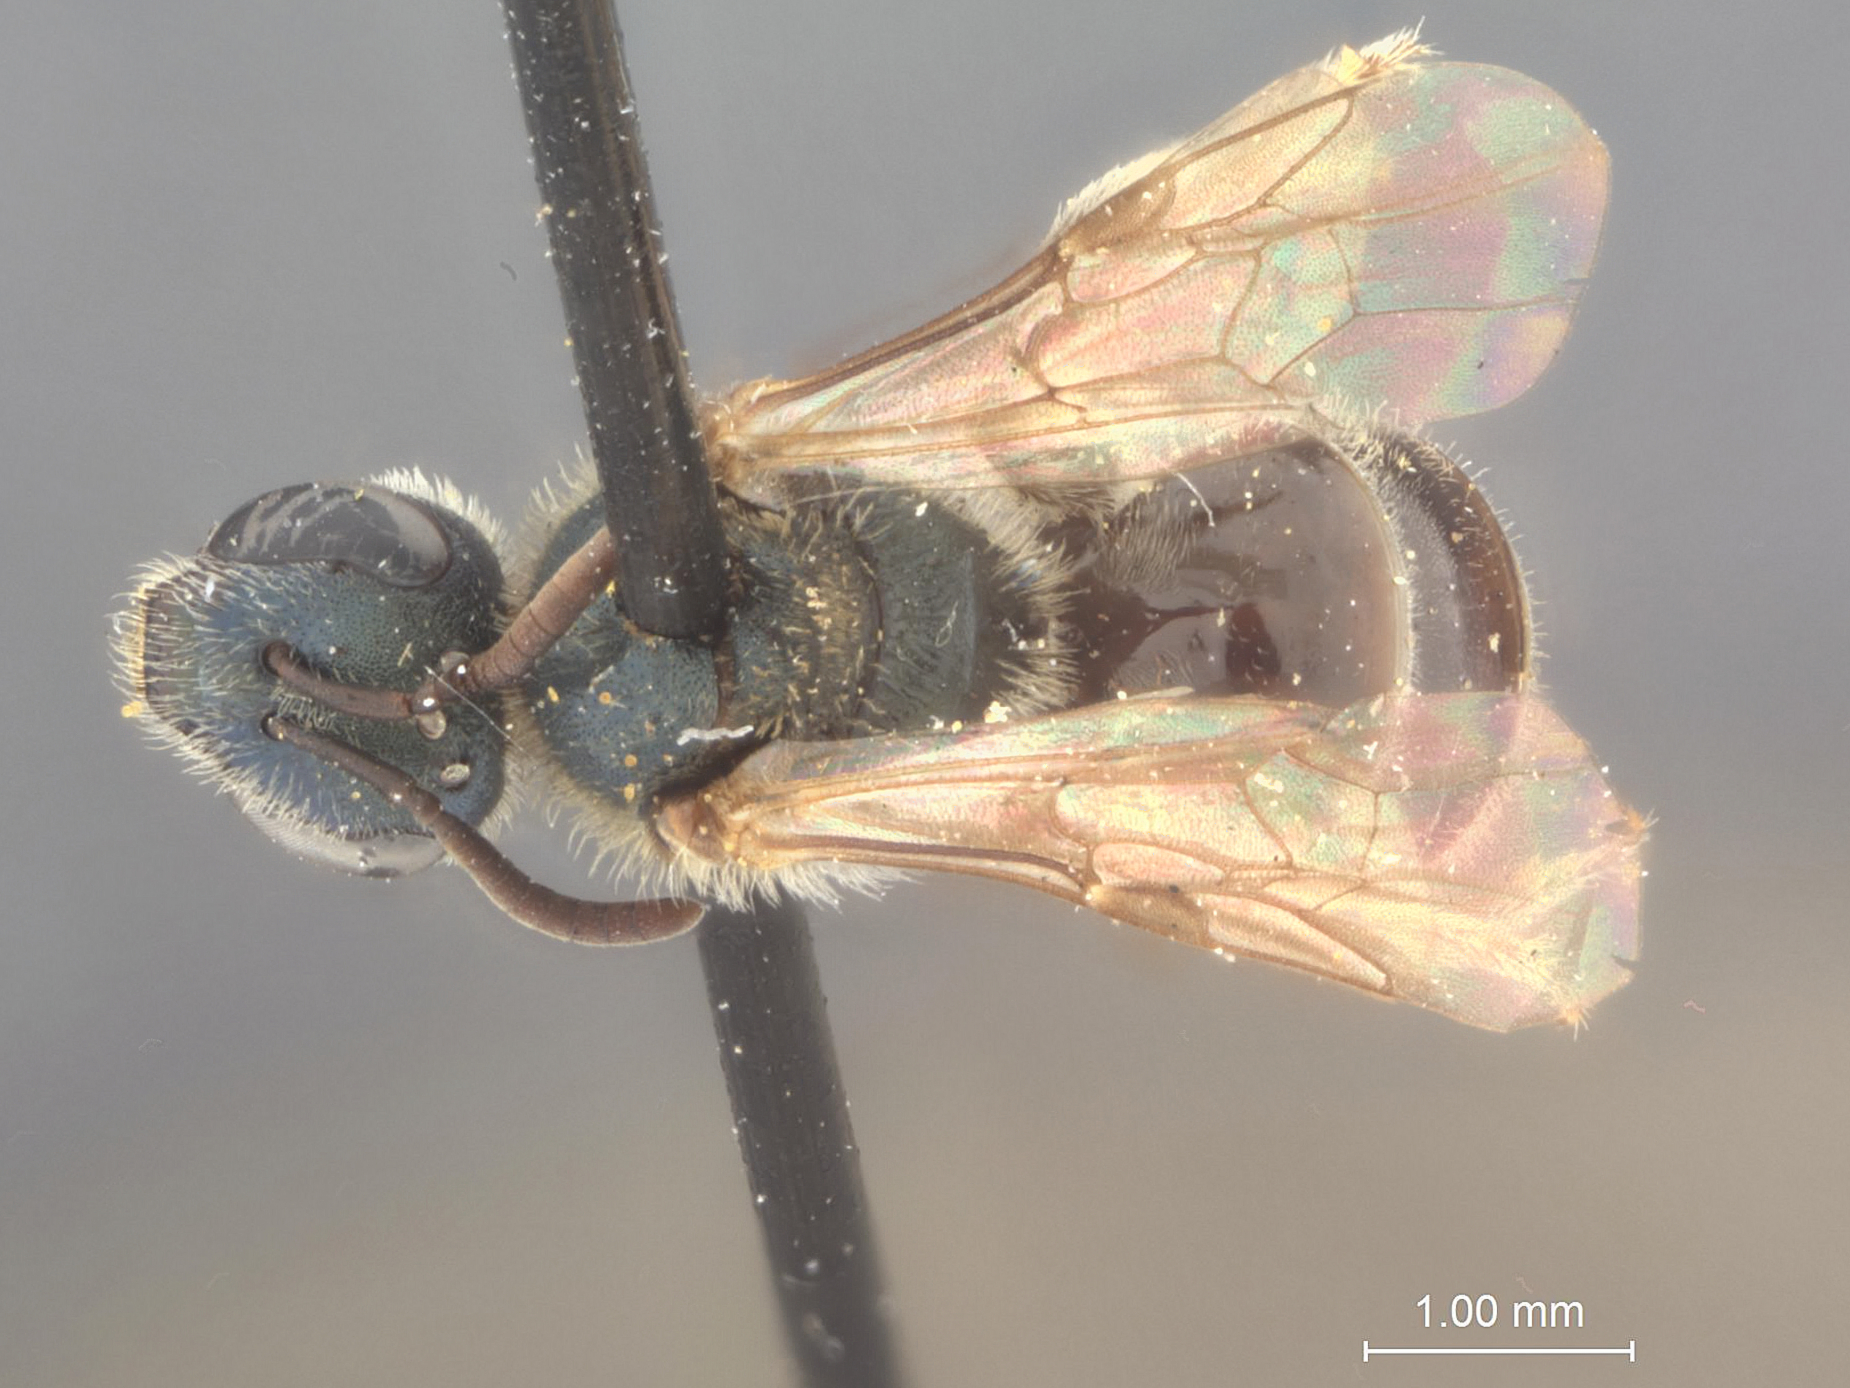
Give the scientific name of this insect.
Halictus viridatulus
